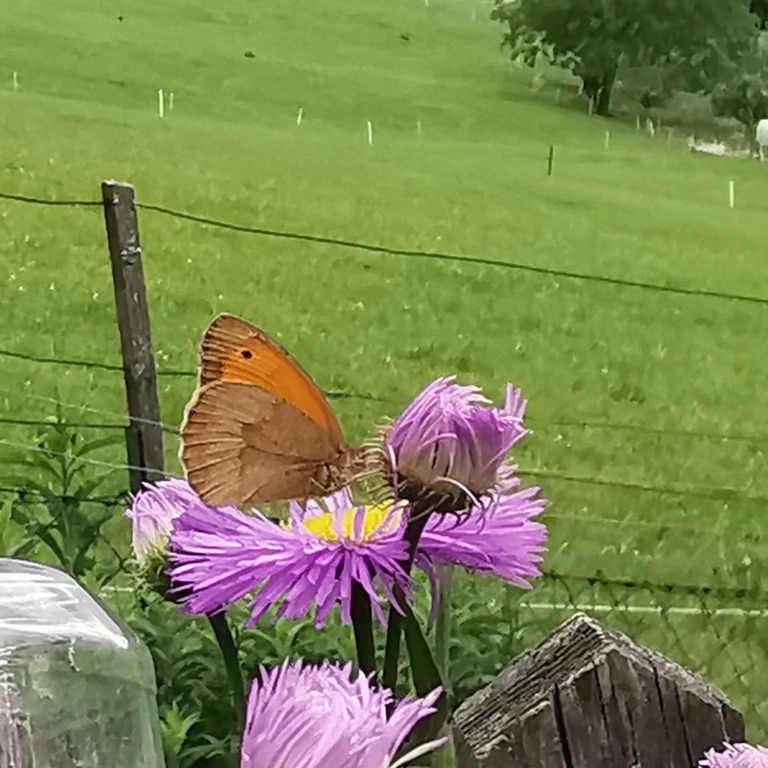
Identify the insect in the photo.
Maniola jurtina
